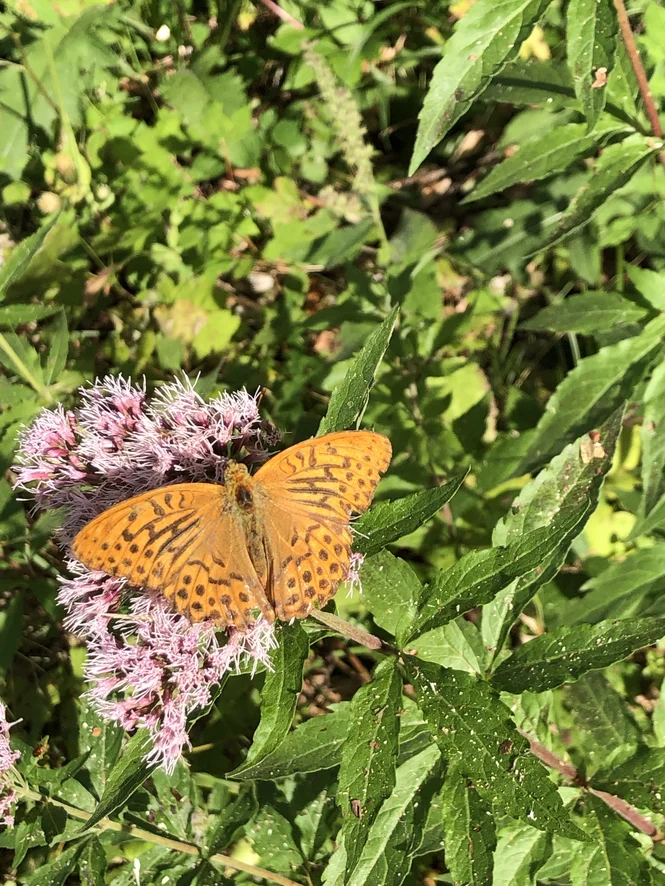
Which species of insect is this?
Argynnis paphia
